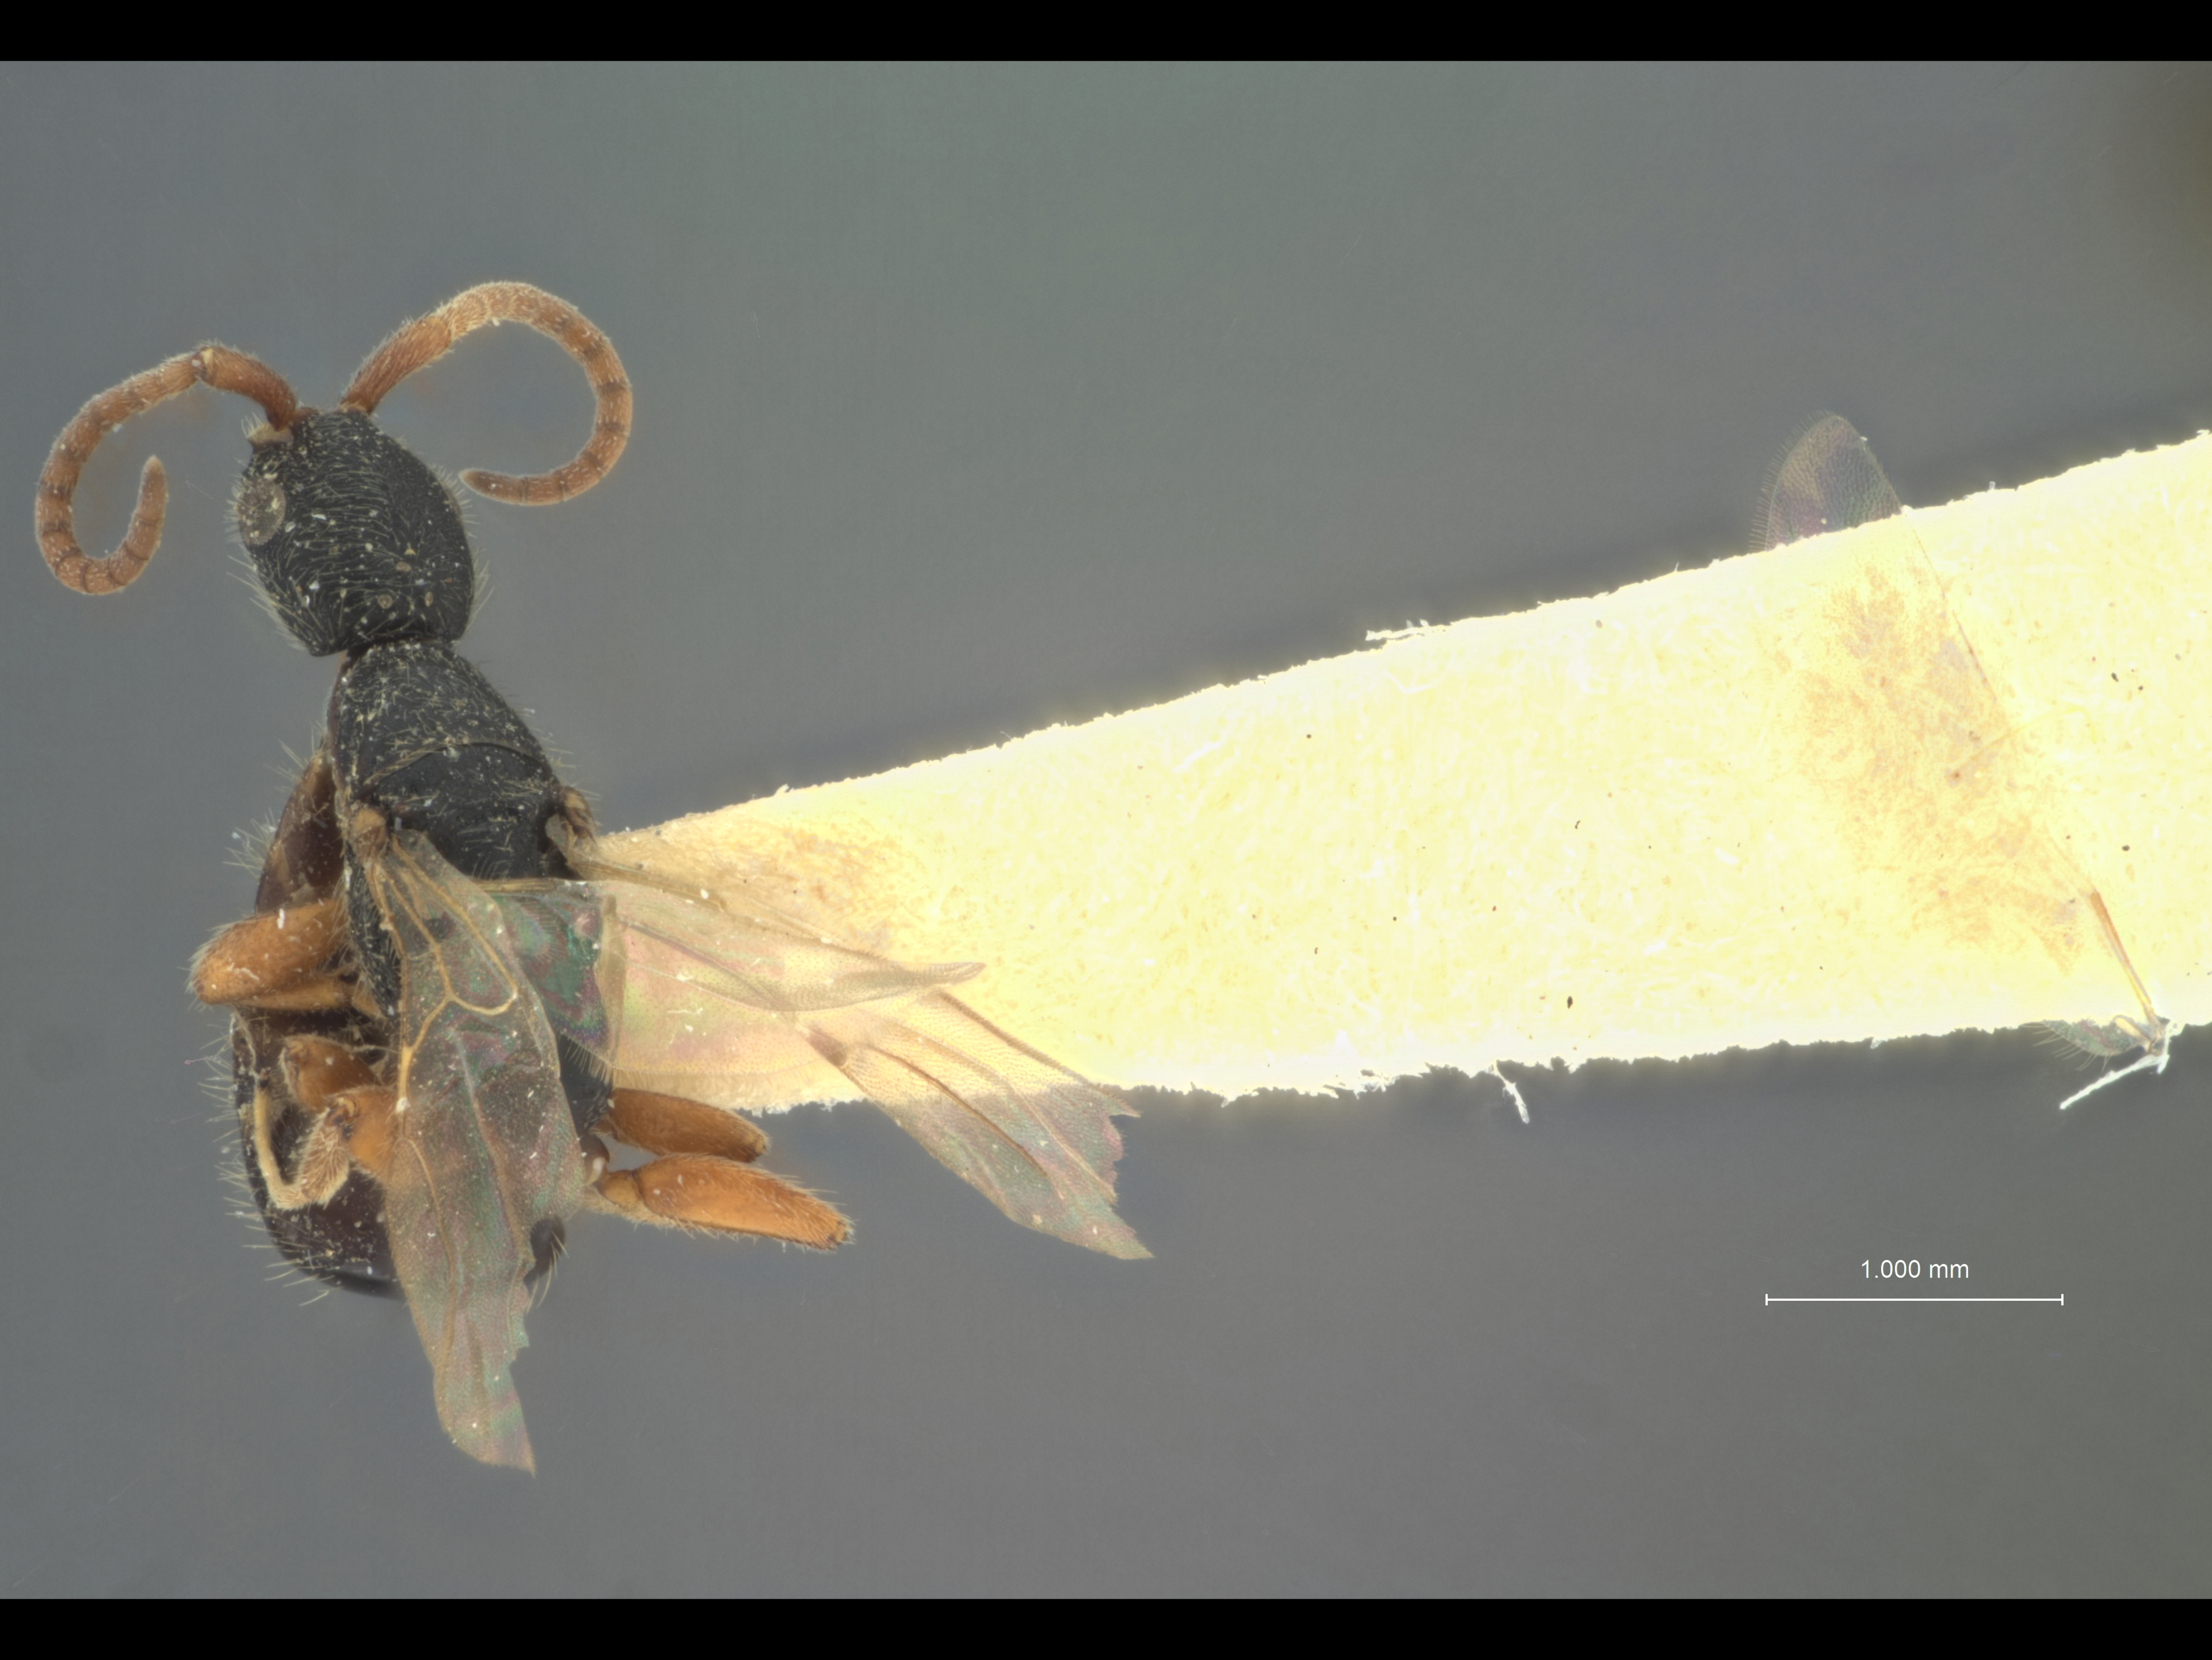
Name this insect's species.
Holepyris scorteus
